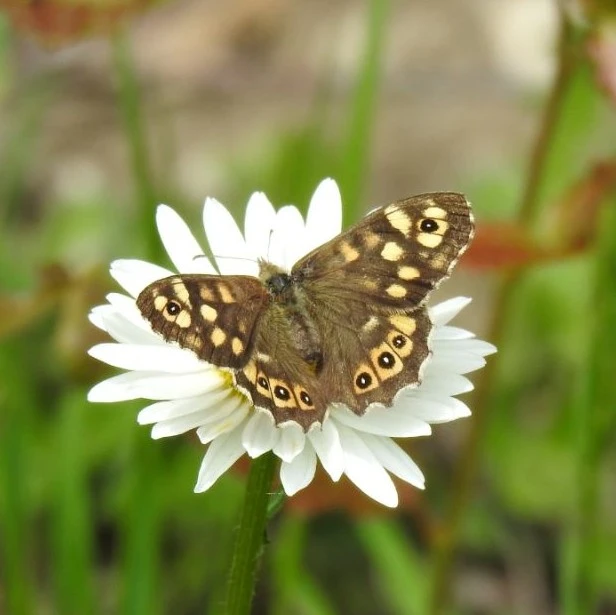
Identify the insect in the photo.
Pararge aegeria
